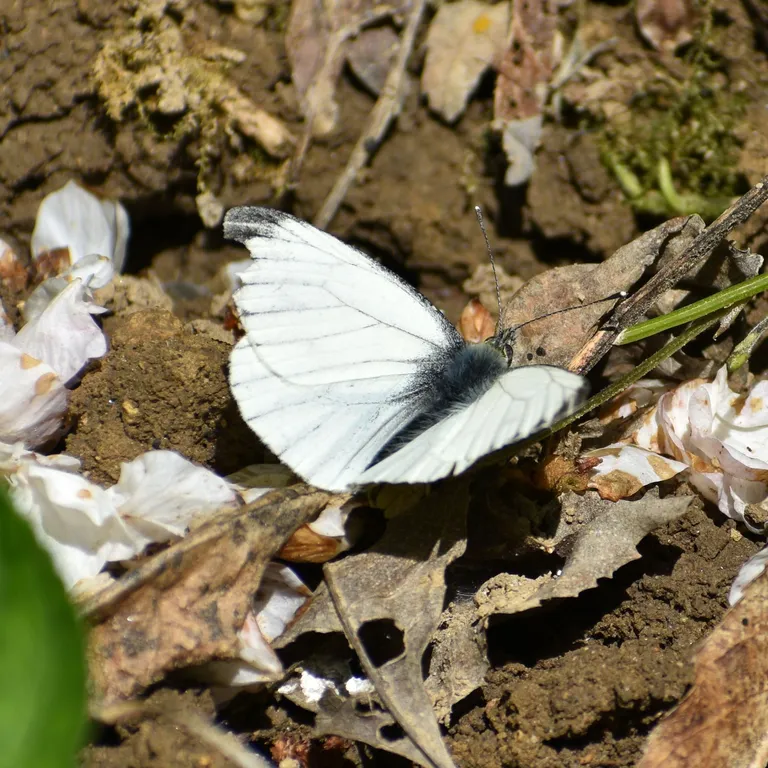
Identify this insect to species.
Pieris napi
